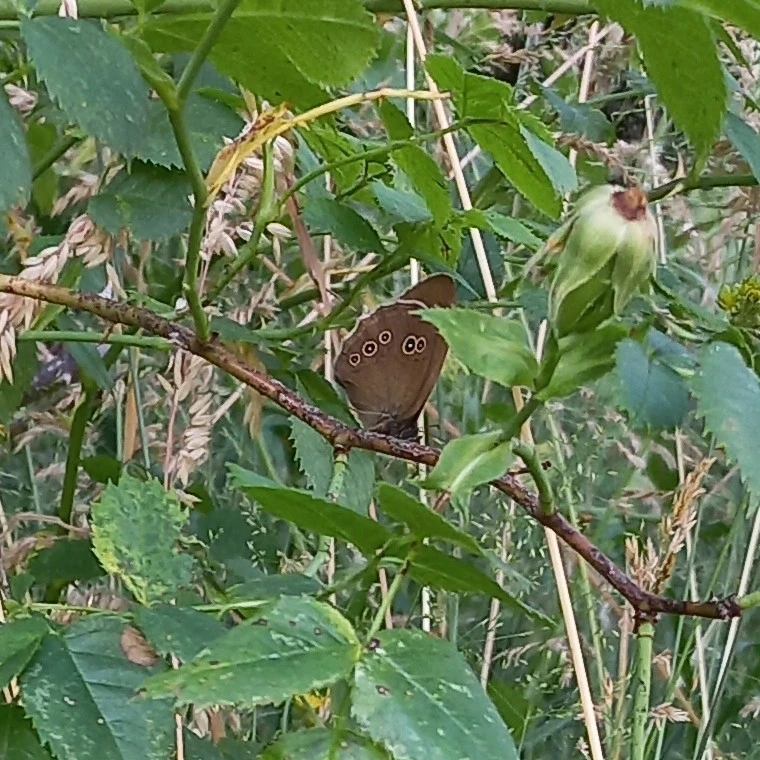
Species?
Aphantopus hyperantus
